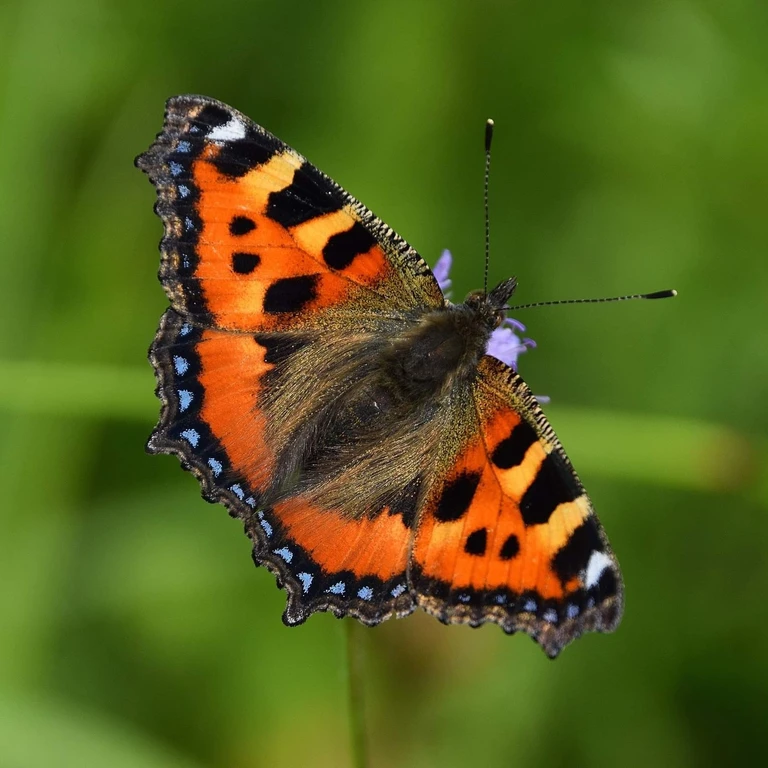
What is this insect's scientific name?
Aglais urticae
